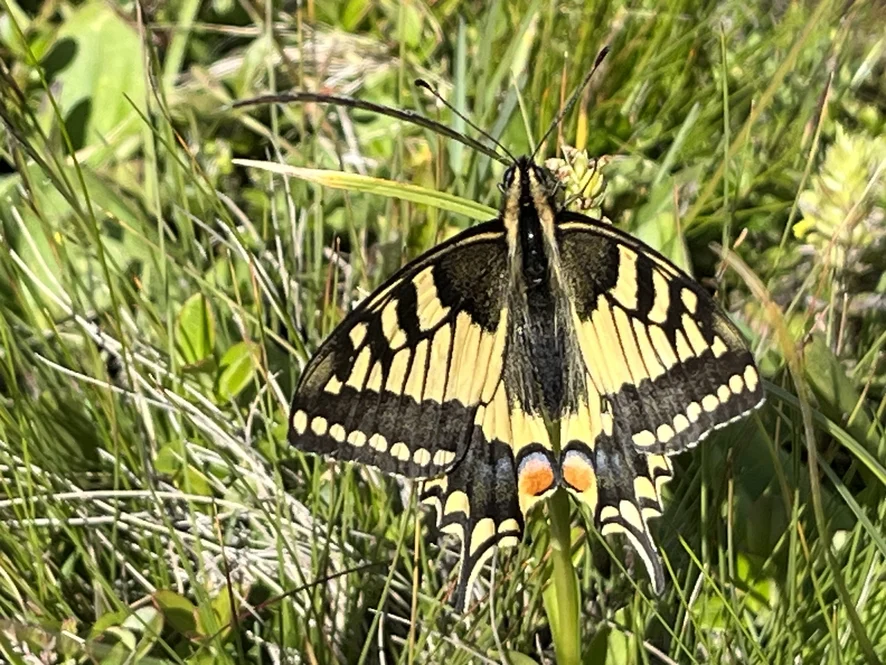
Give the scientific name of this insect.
Papilio machaon
